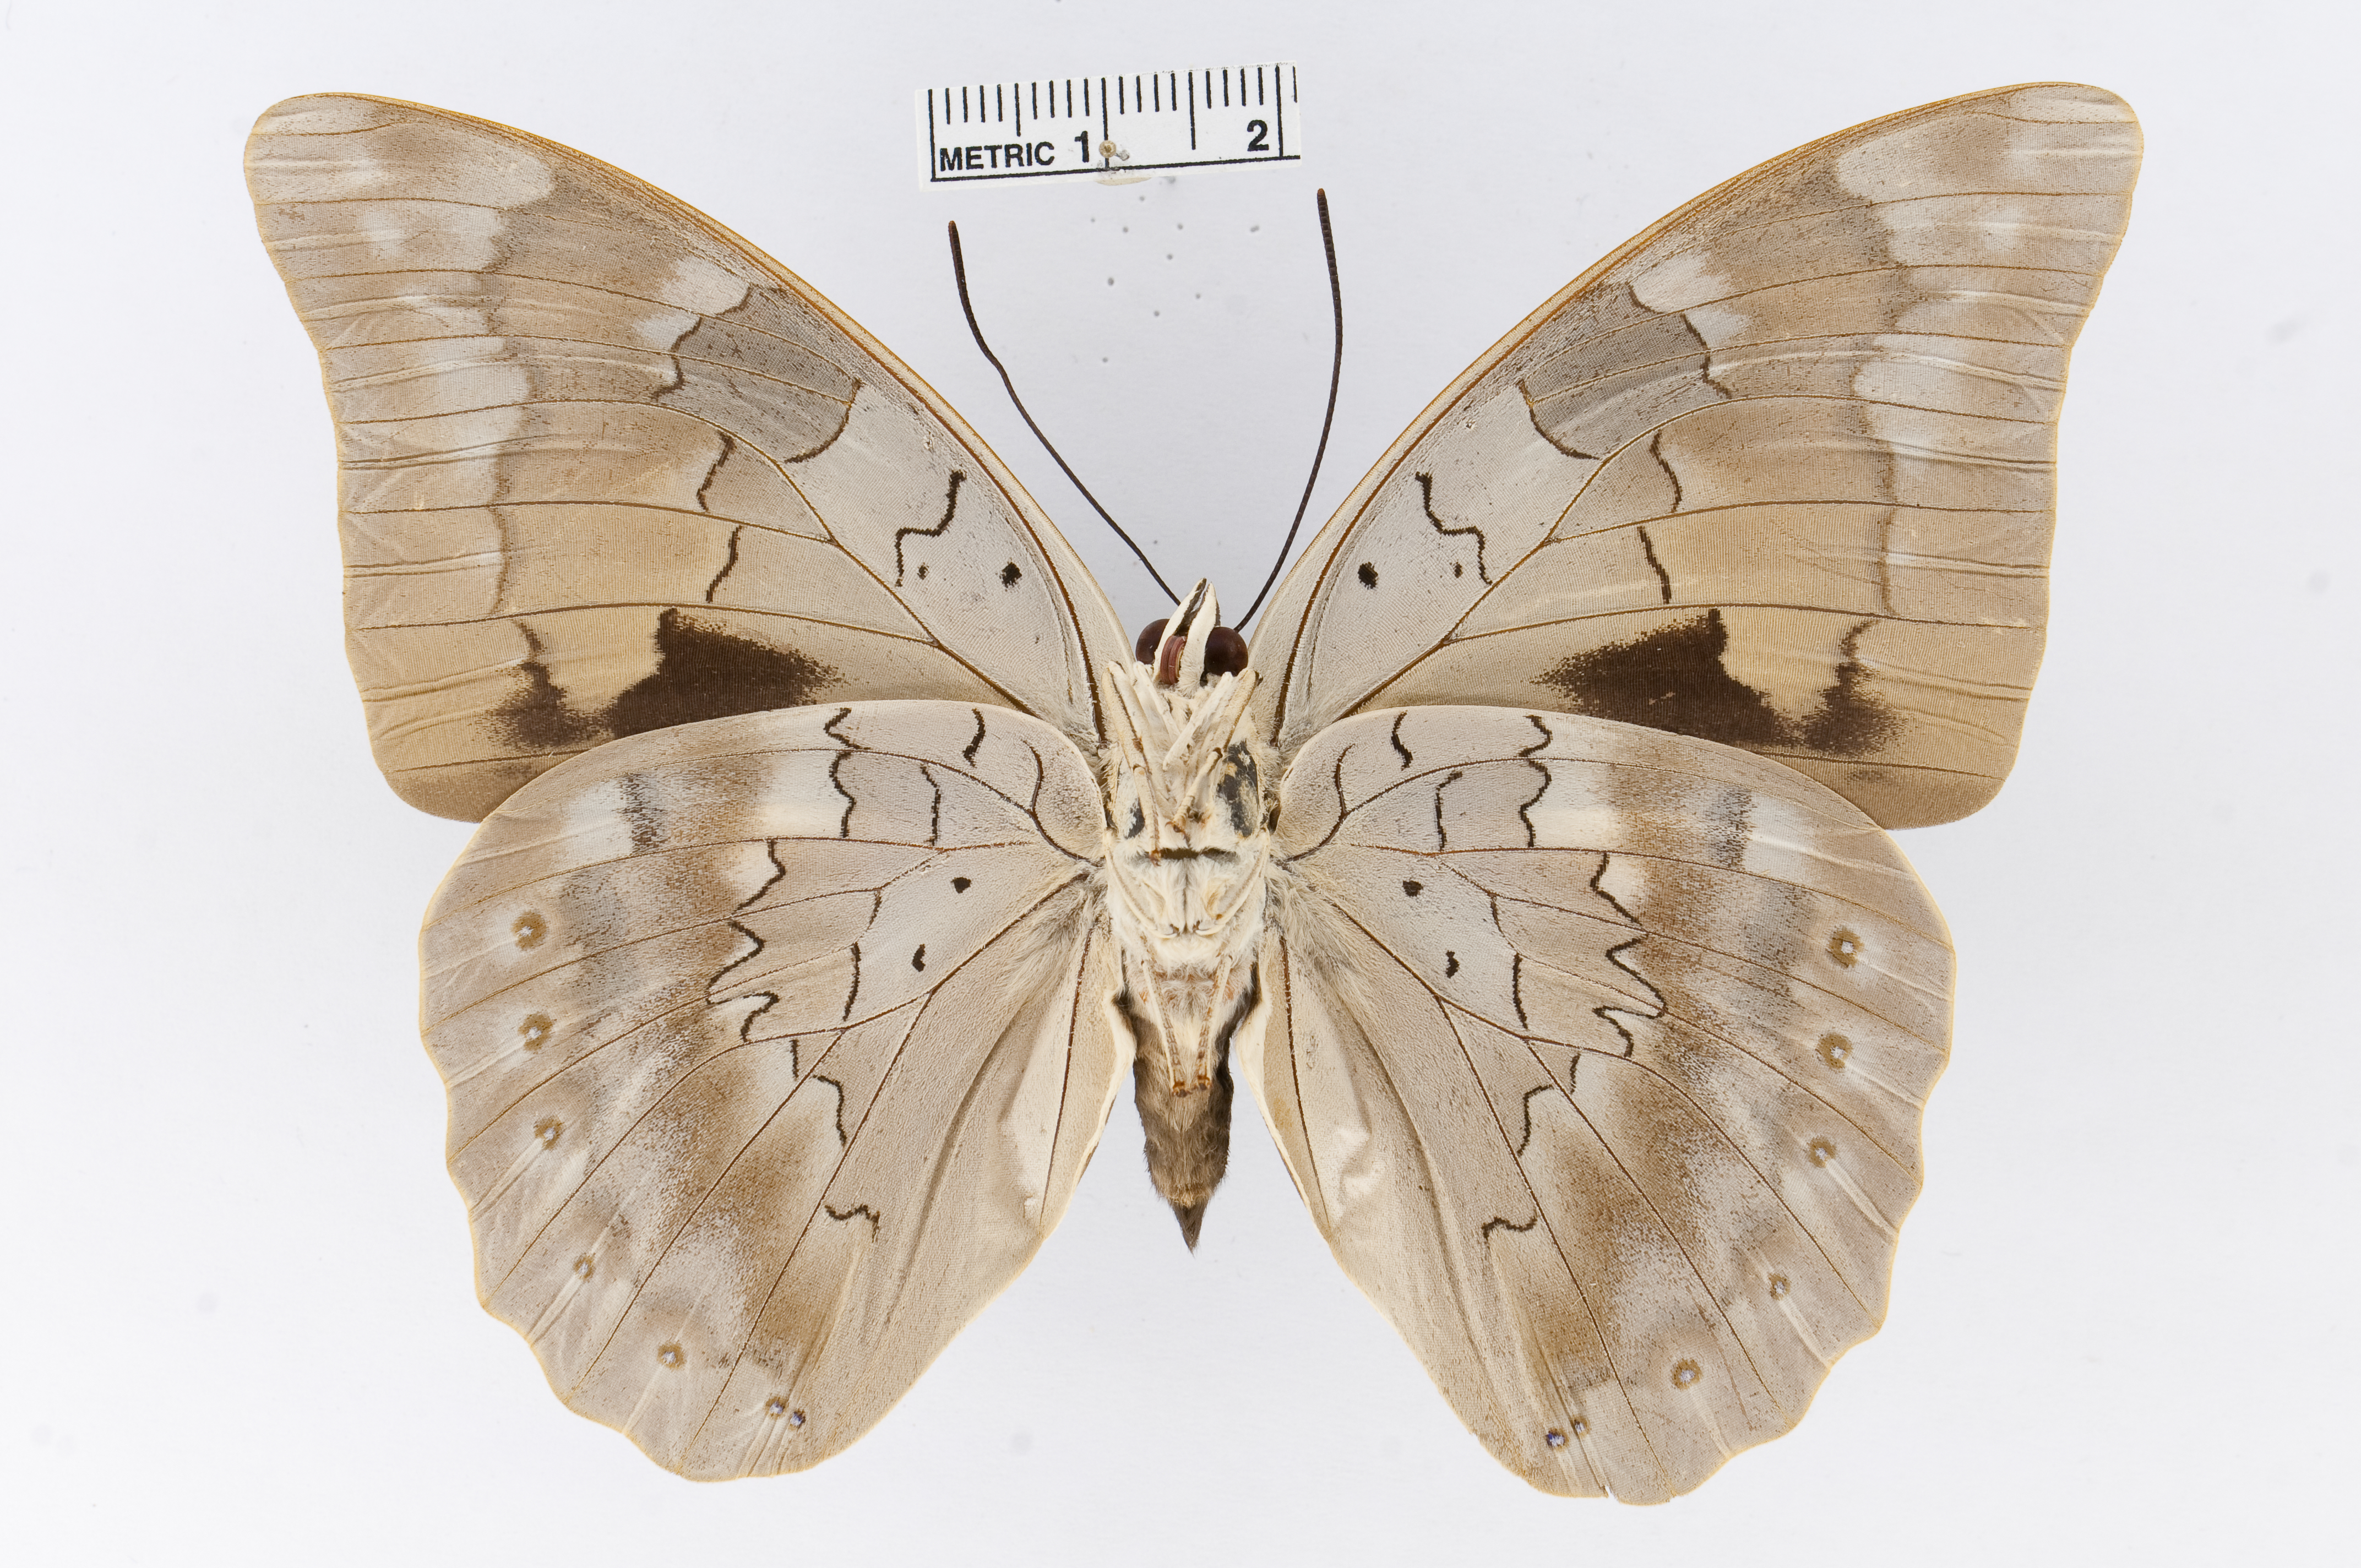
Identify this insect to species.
Archaeoprepona demophoon
